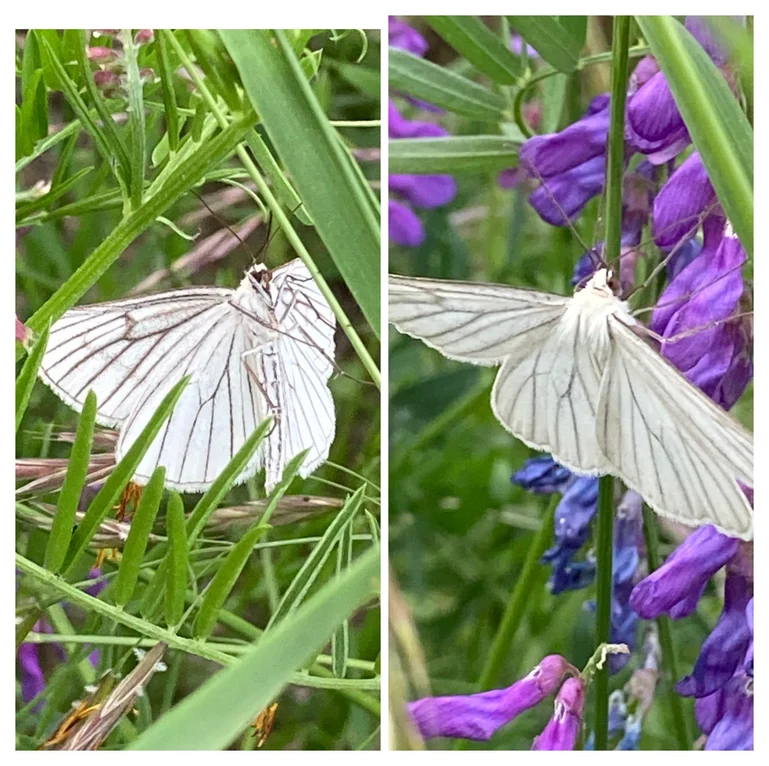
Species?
Siona lineata
